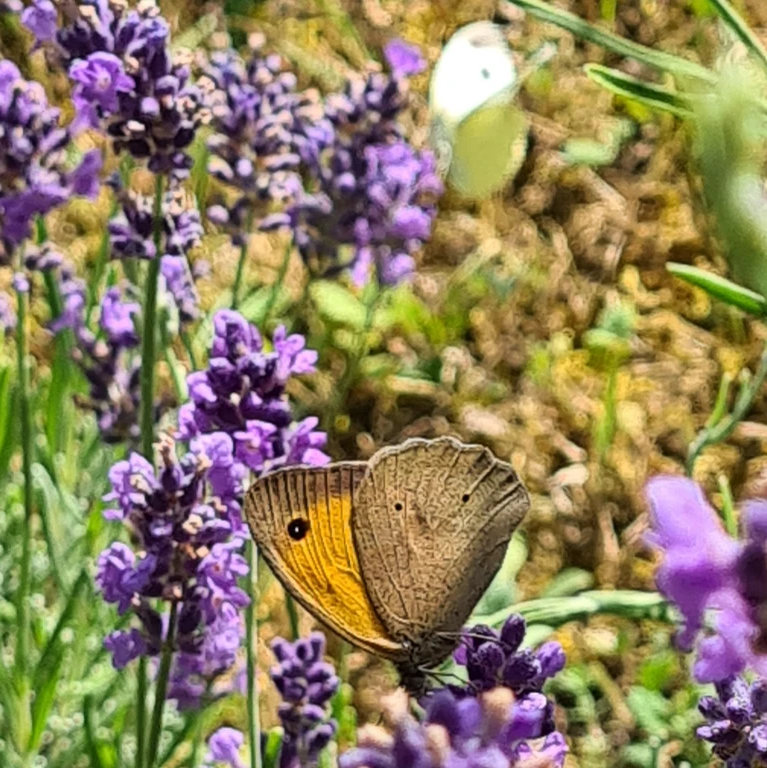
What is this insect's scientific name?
Maniola jurtina
